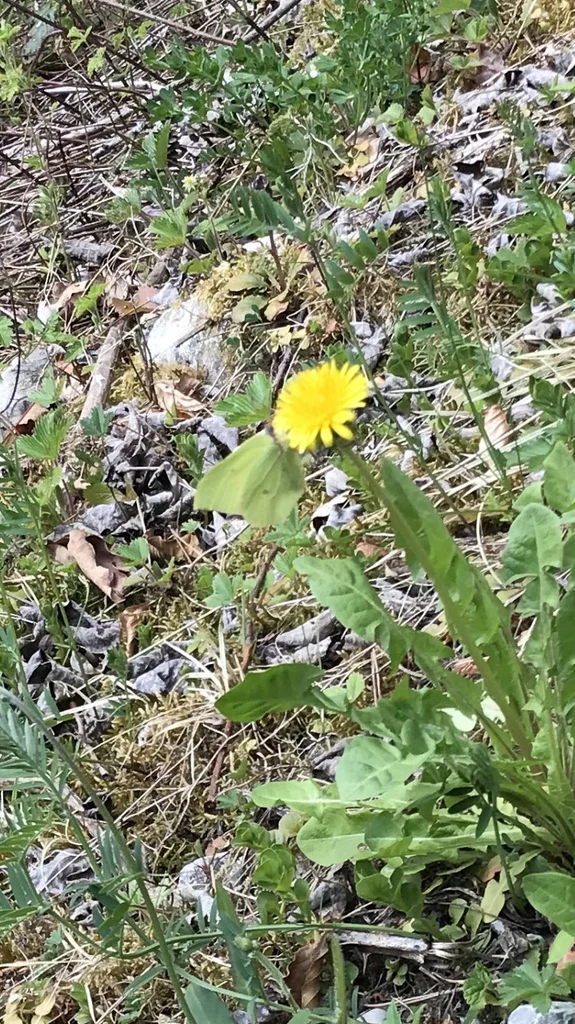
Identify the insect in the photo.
Gonepteryx rhamni
